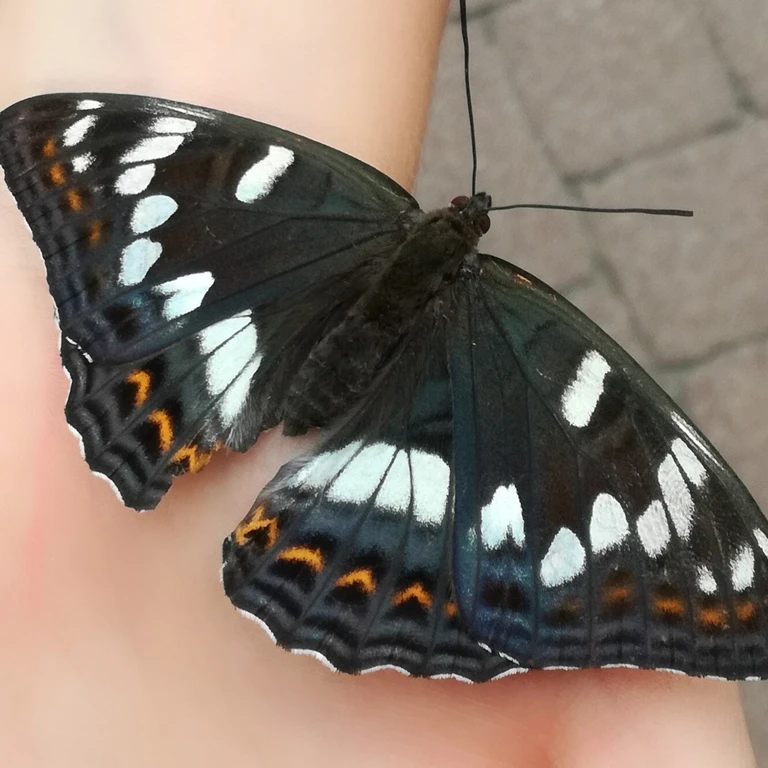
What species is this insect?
Limenitis populi
